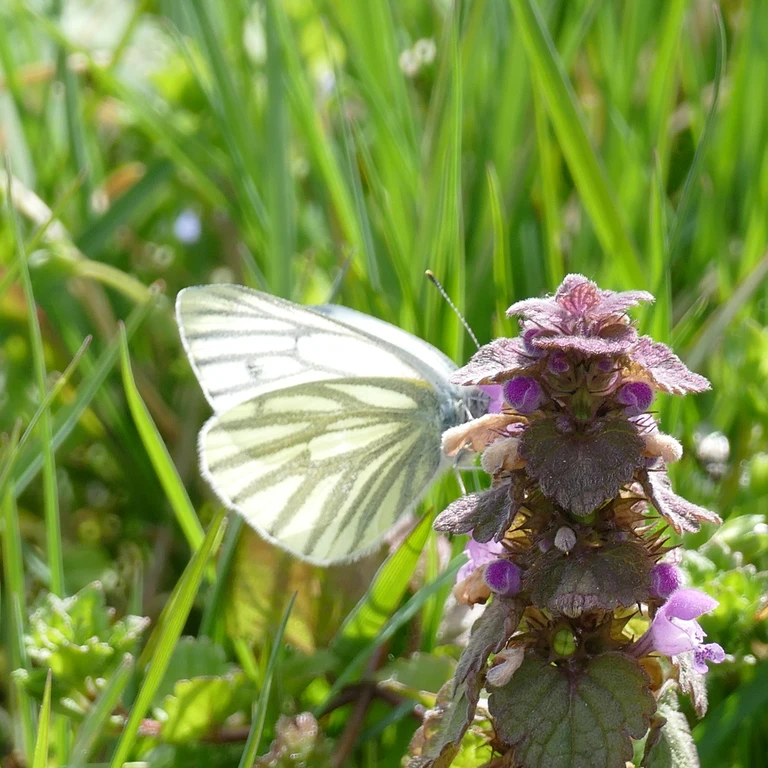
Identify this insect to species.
Pieris napi
